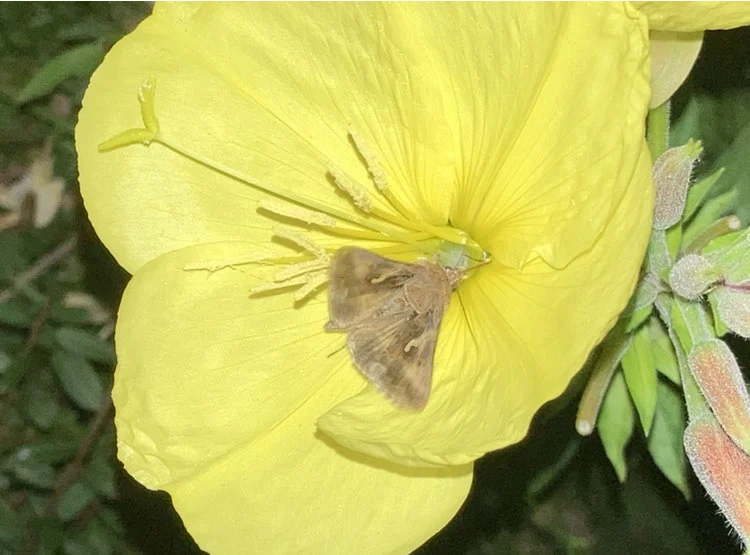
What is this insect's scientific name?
Autographa gamma
